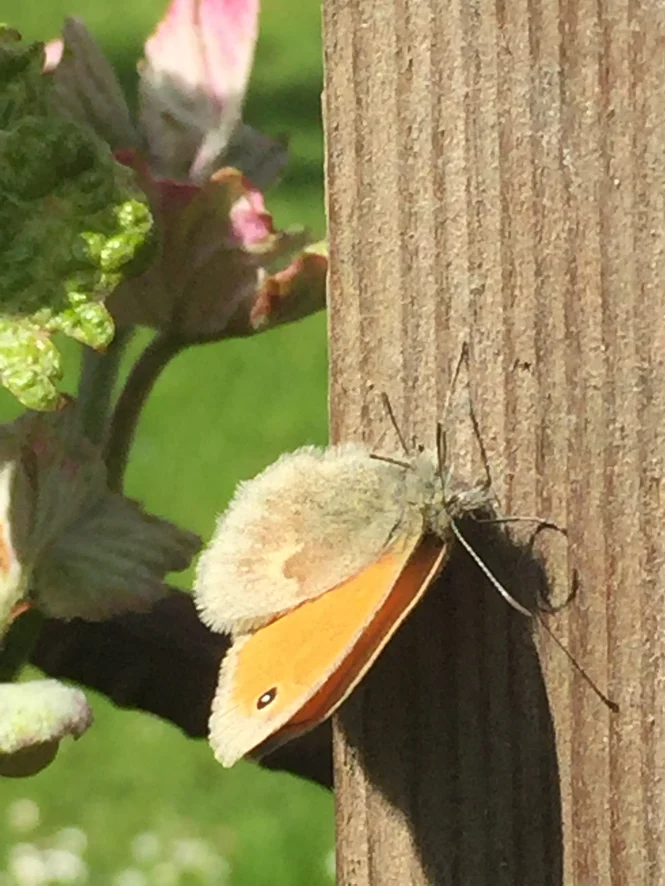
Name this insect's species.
Coenonympha pamphilus
